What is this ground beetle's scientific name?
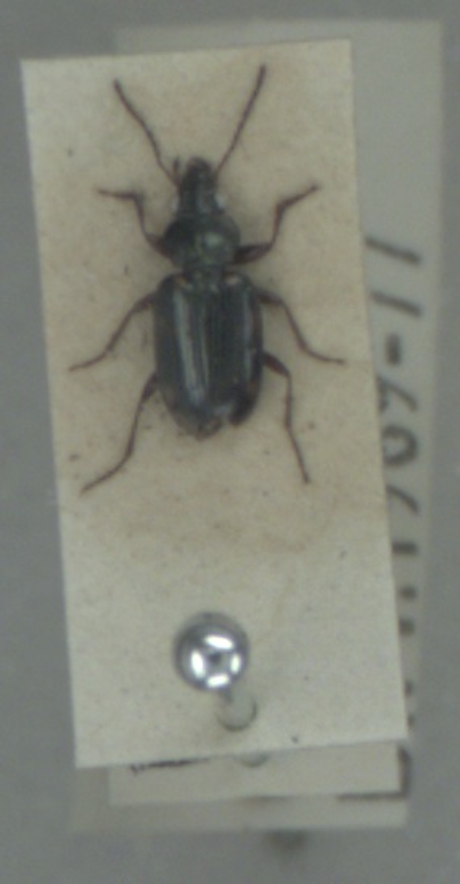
Bembidion varium
